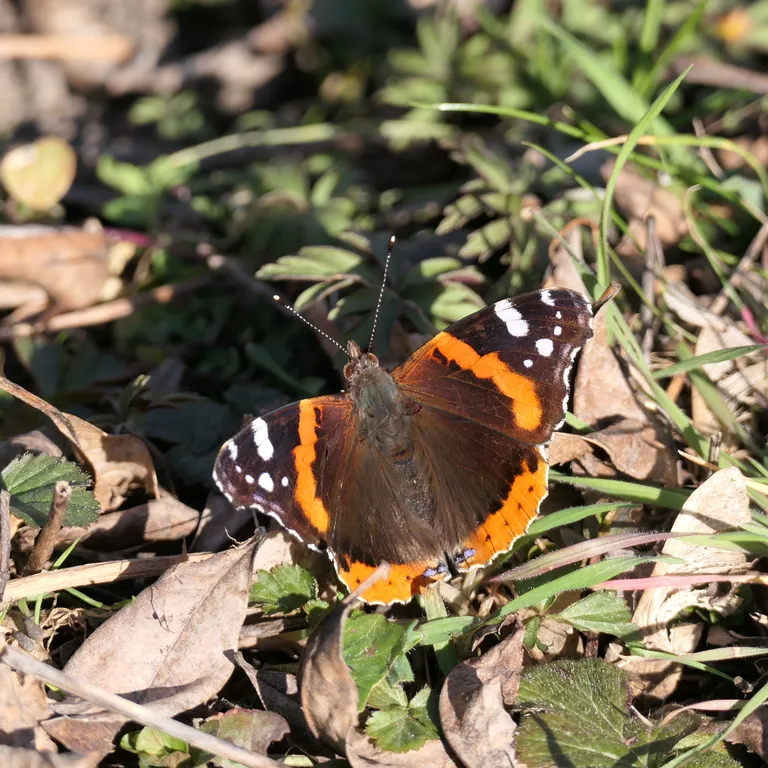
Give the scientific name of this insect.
Vanessa atalanta
